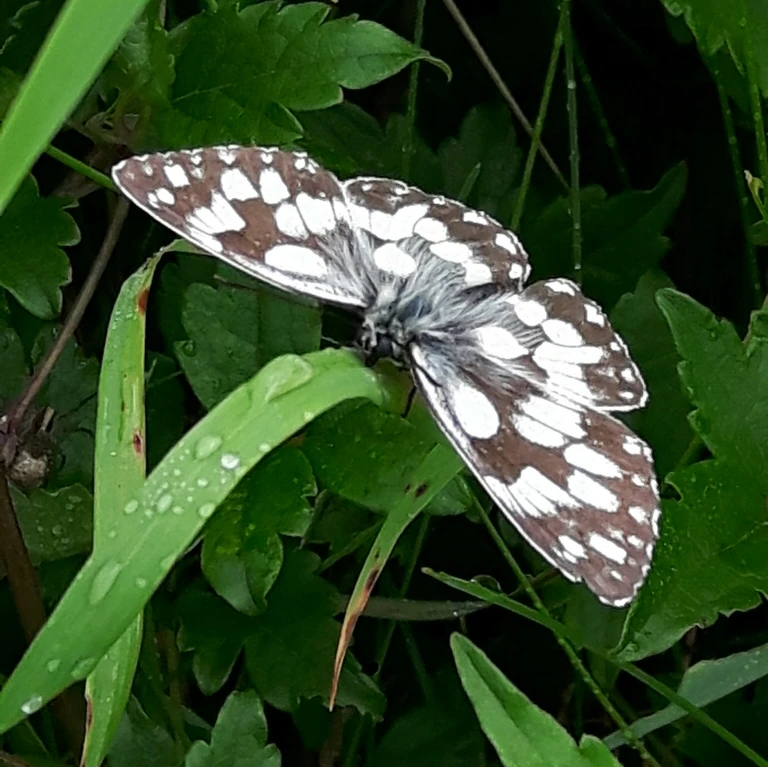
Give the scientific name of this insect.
Melanargia galathea
